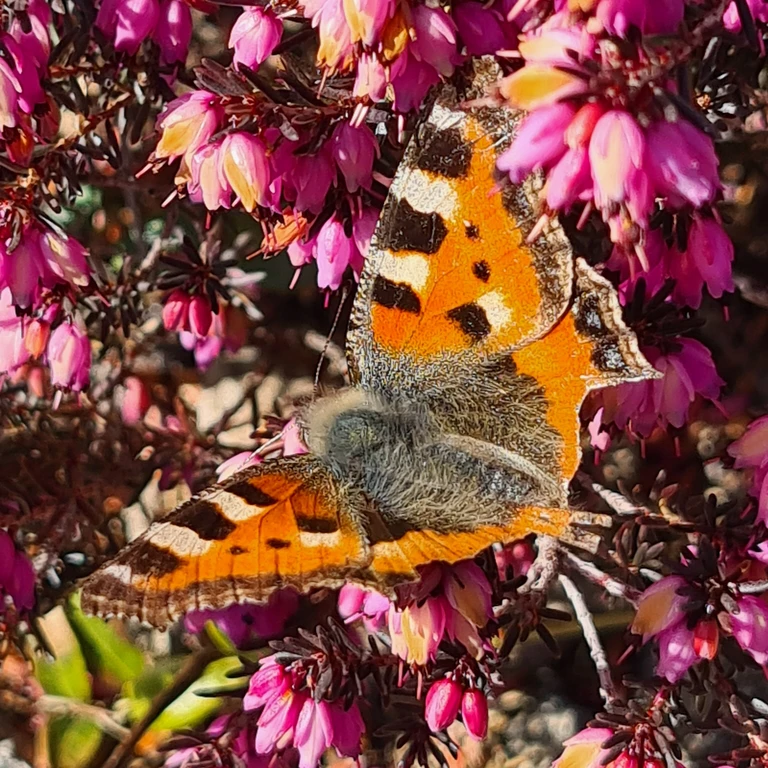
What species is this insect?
Aglais urticae
